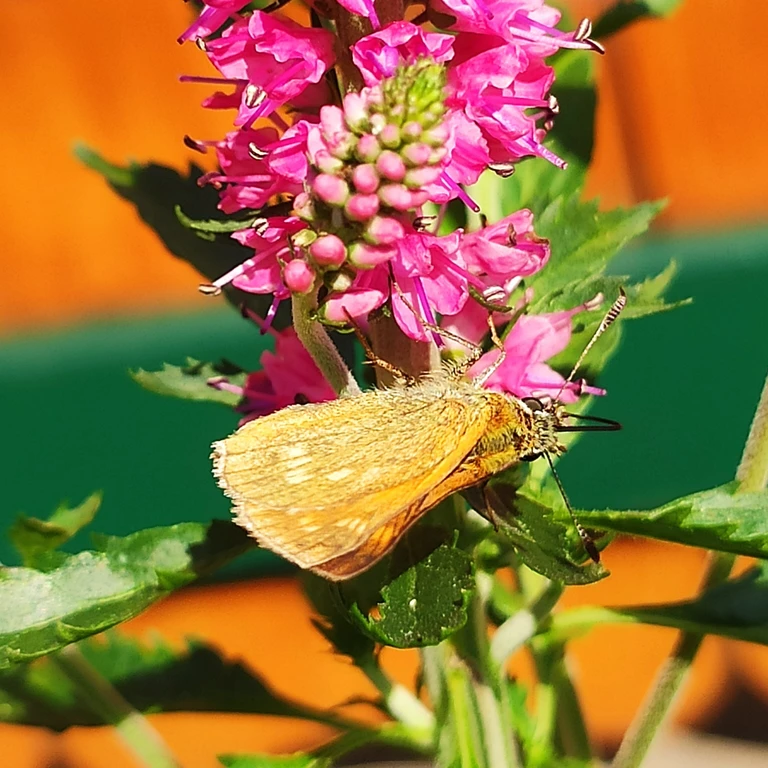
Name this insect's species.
Ochlodes sylvanus (also Ochlodes venata)
